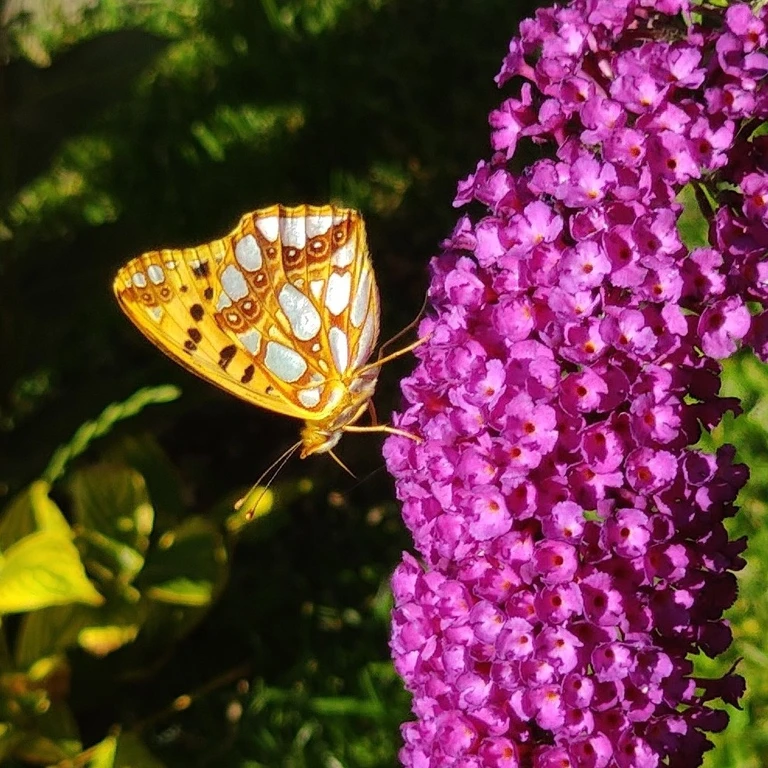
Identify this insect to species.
Issoria lathonia
